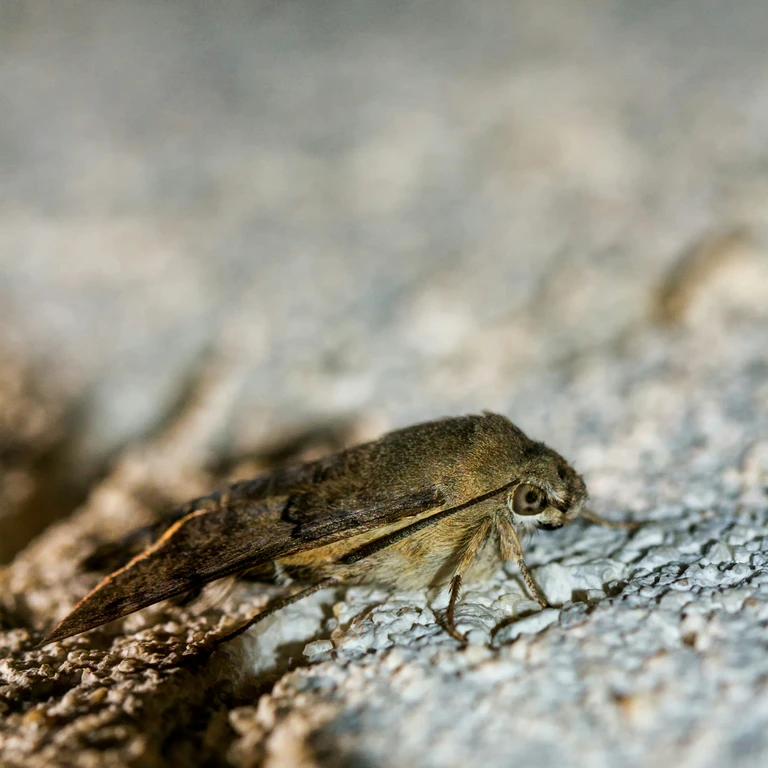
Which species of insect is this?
Macroglossum stellatarum
